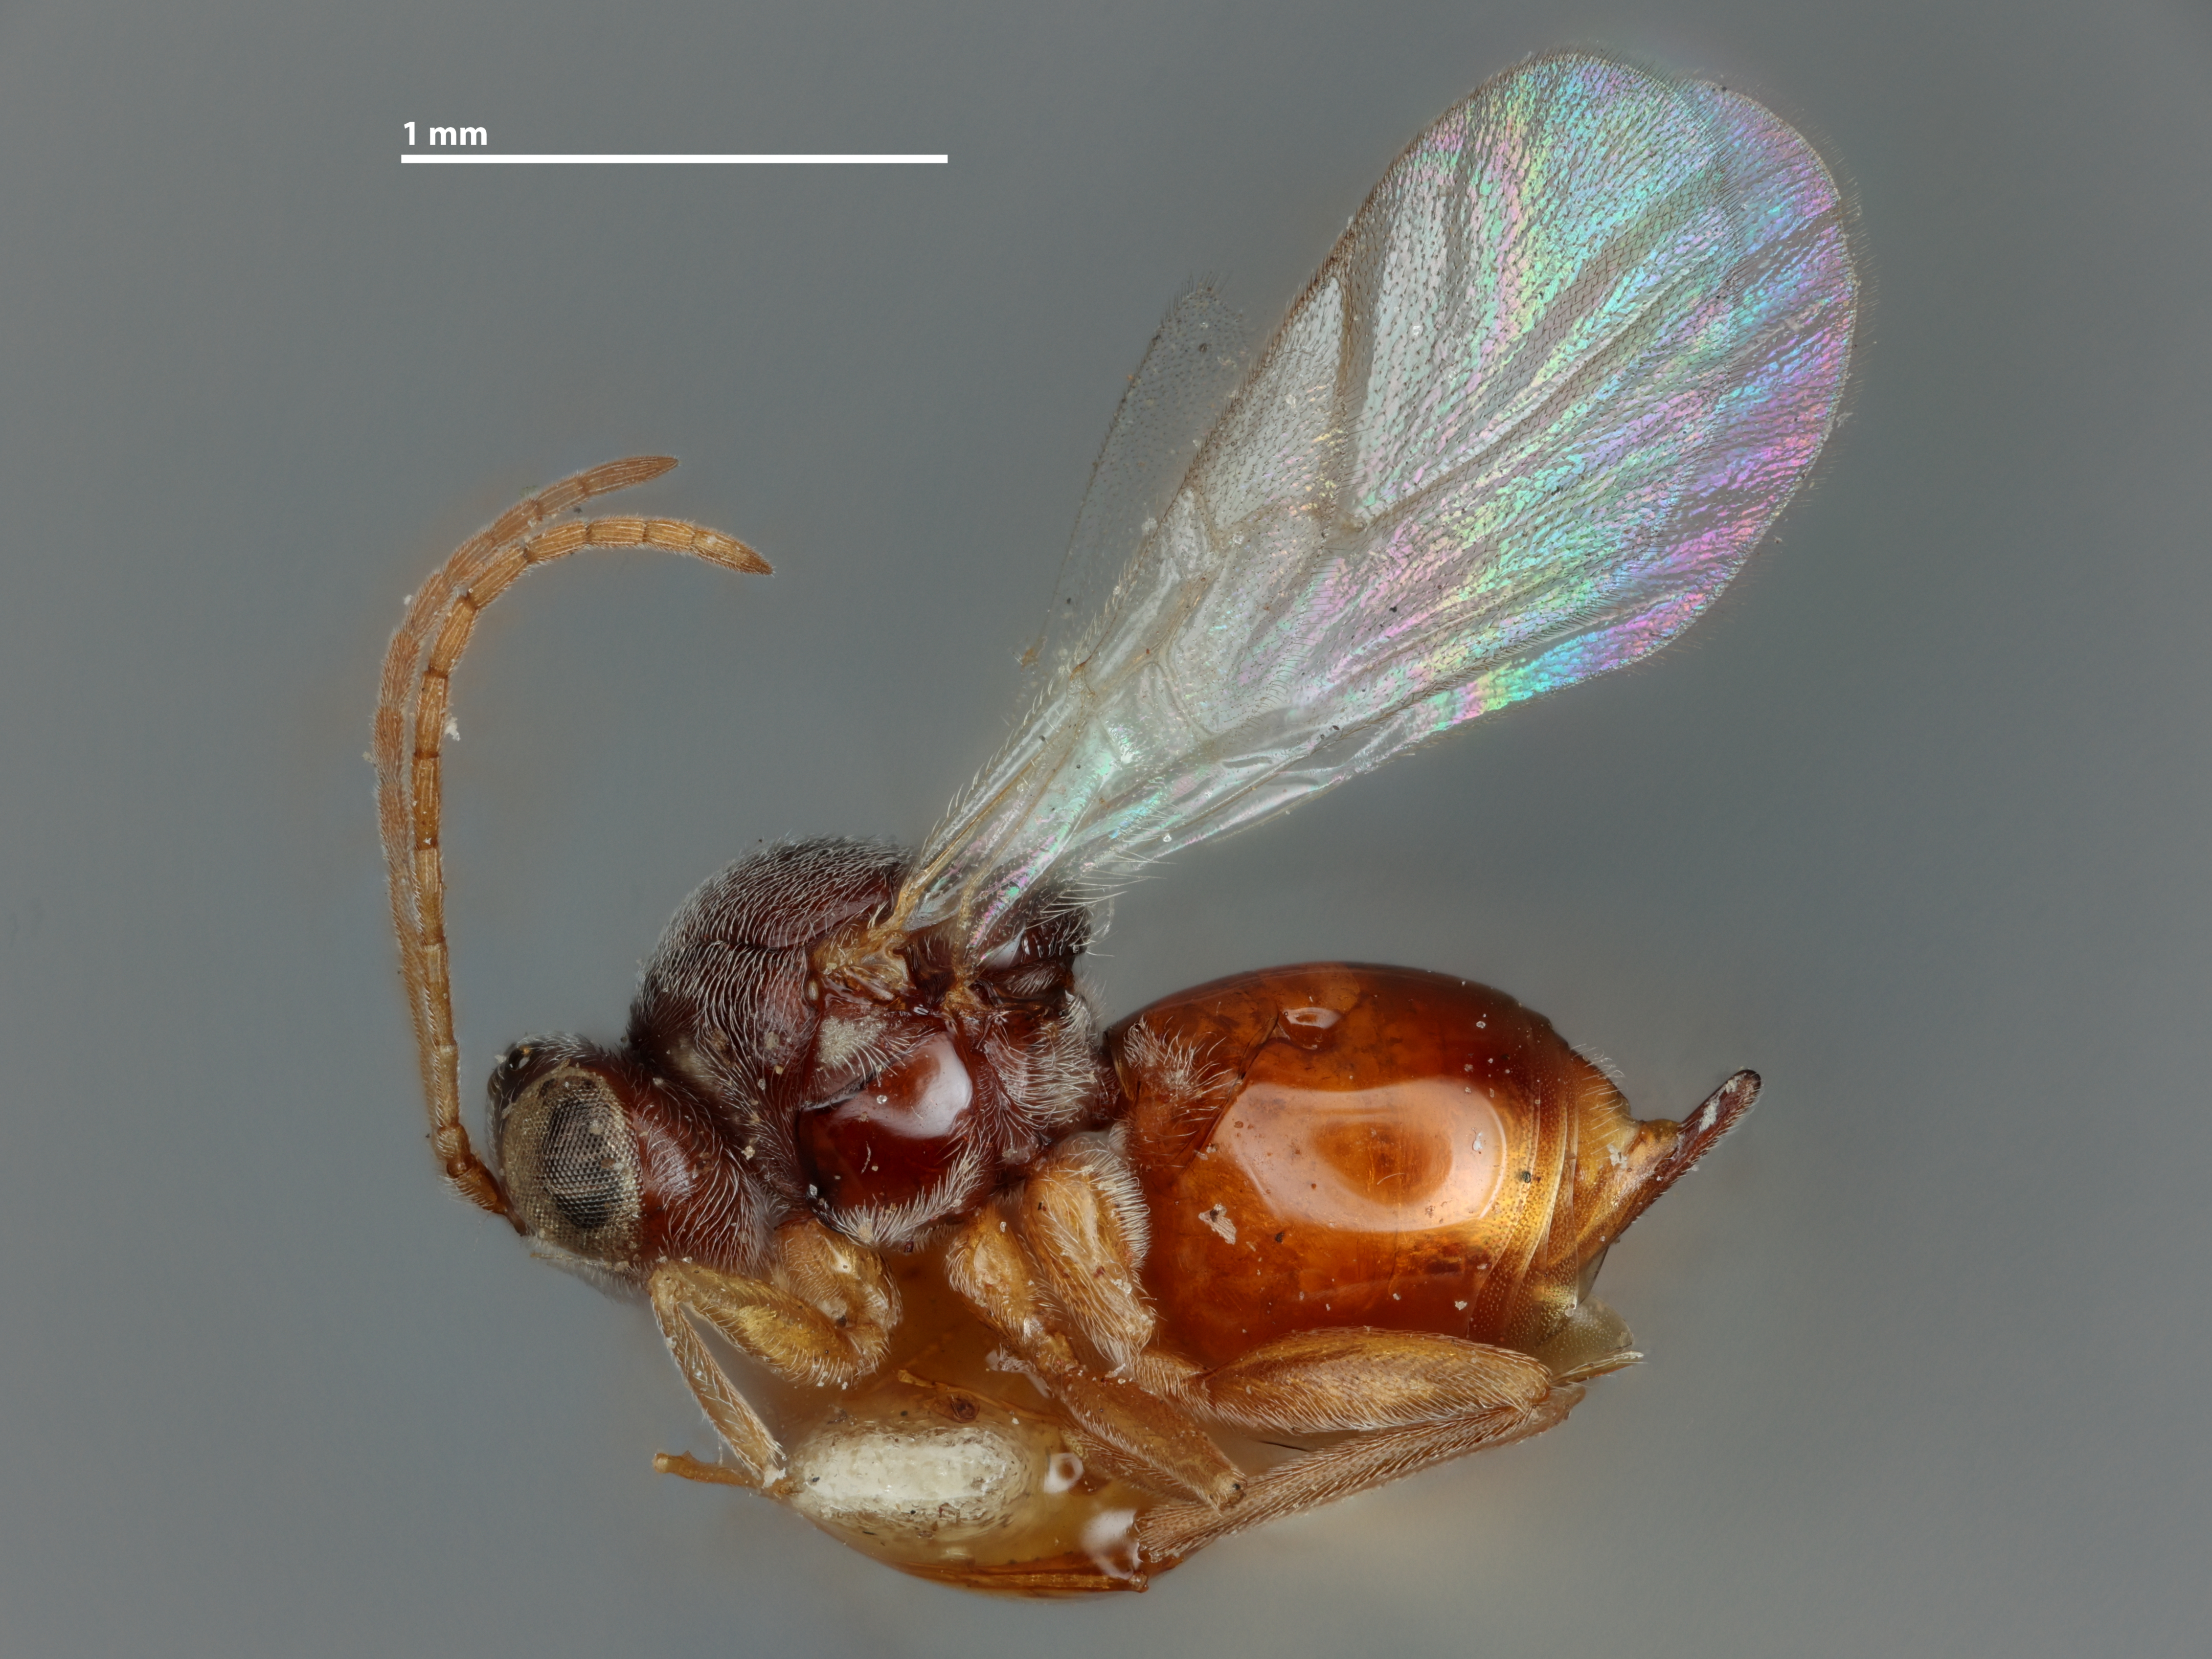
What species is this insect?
Ceroptres rufiventris
